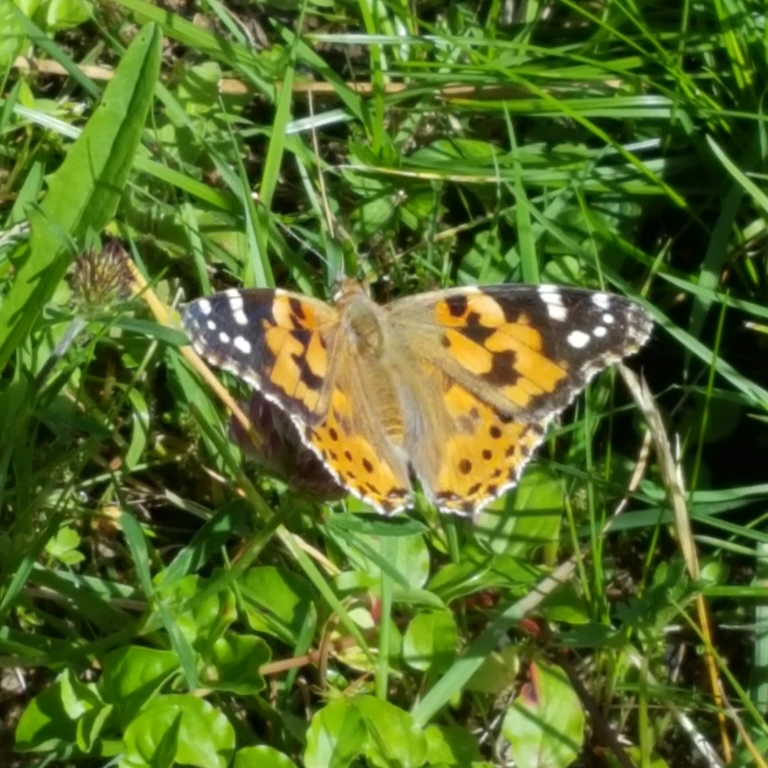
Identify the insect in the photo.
Vanessa cardui
